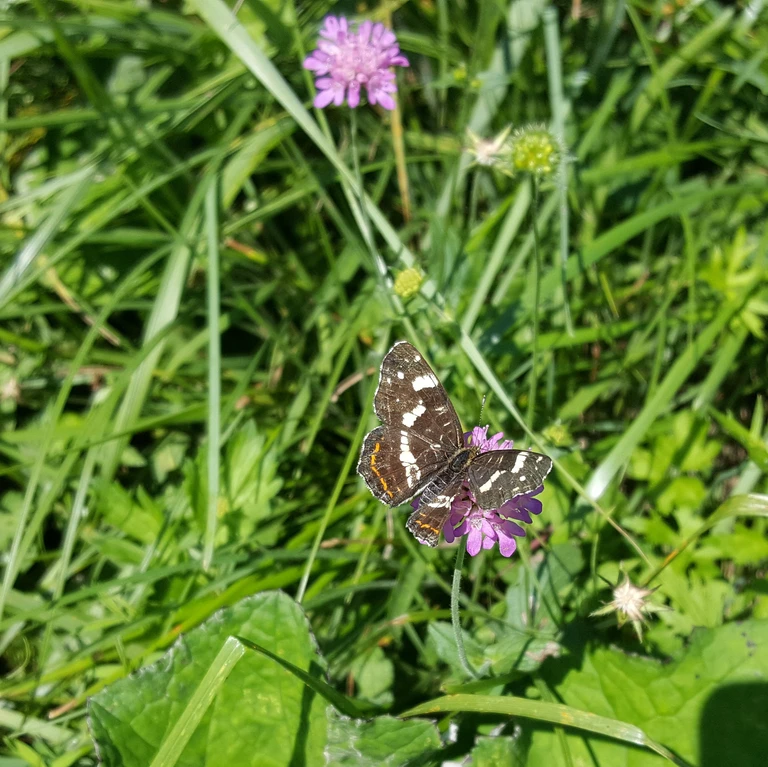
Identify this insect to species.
Araschnia levana
